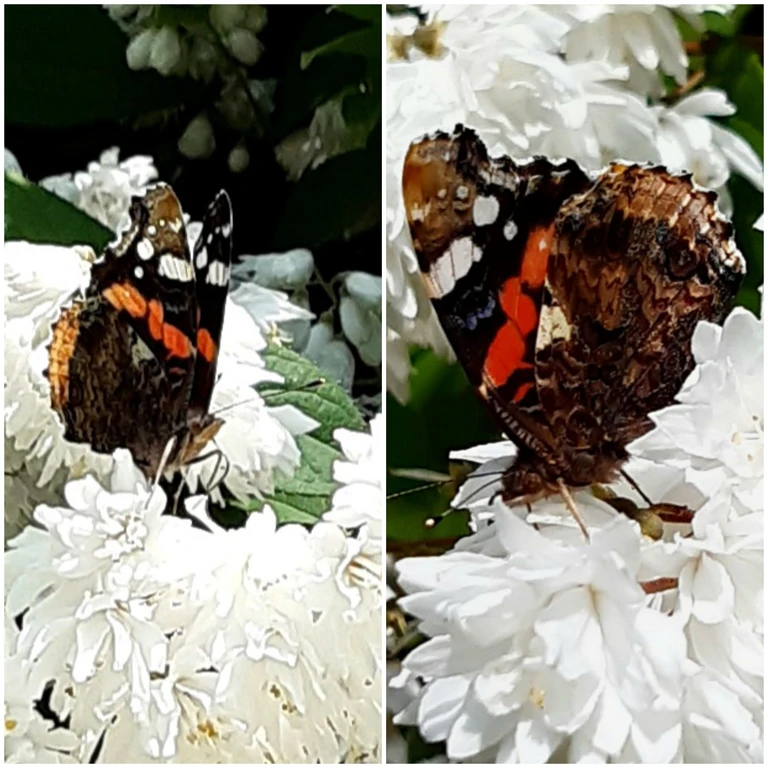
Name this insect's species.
Vanessa atalanta
